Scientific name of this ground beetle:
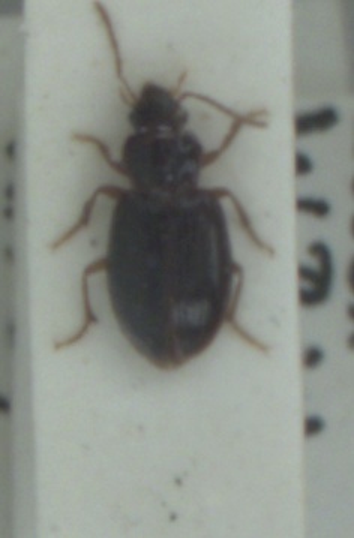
Bradycellus sharpi
